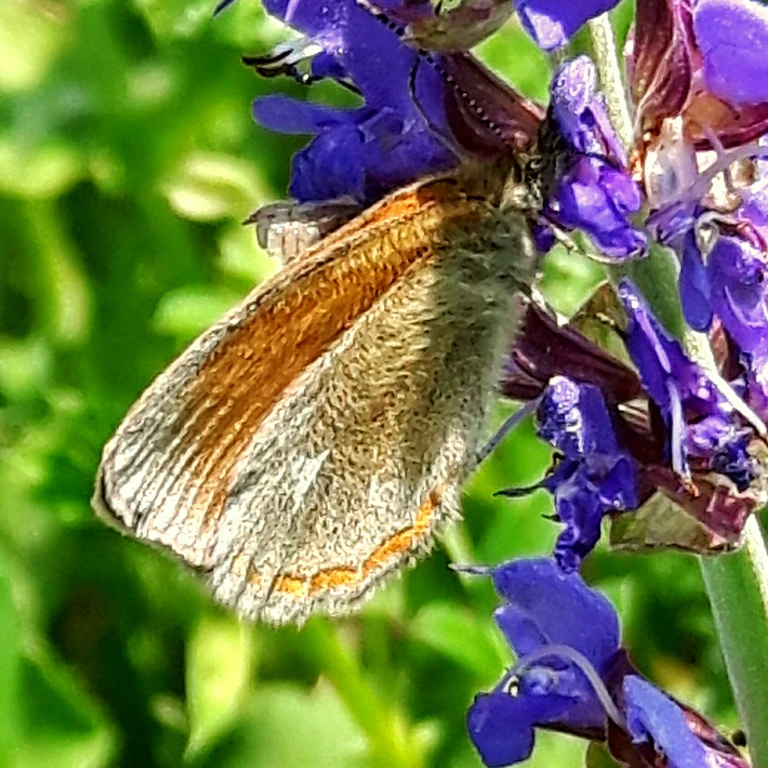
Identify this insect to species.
Coenonympha glycerion (also Coenonympha iphis)
